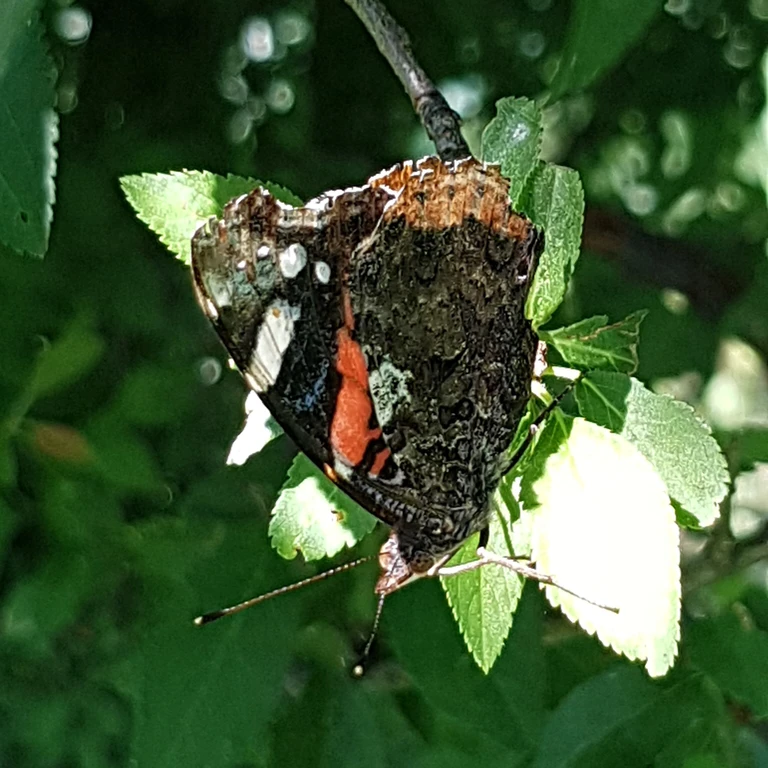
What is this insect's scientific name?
Vanessa atalanta
